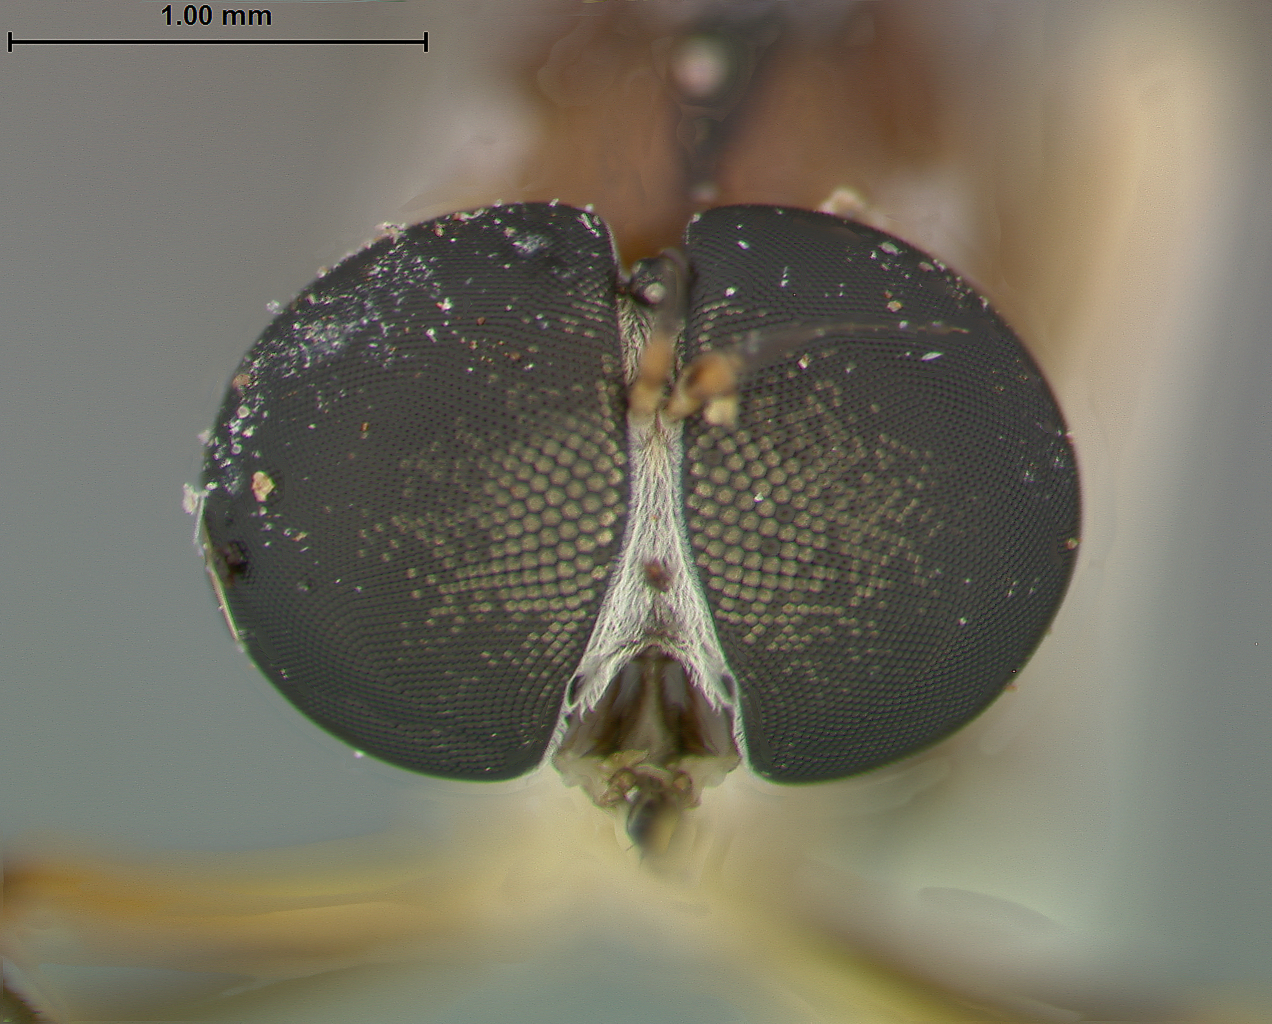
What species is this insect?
Leptogaster jamaicensis
